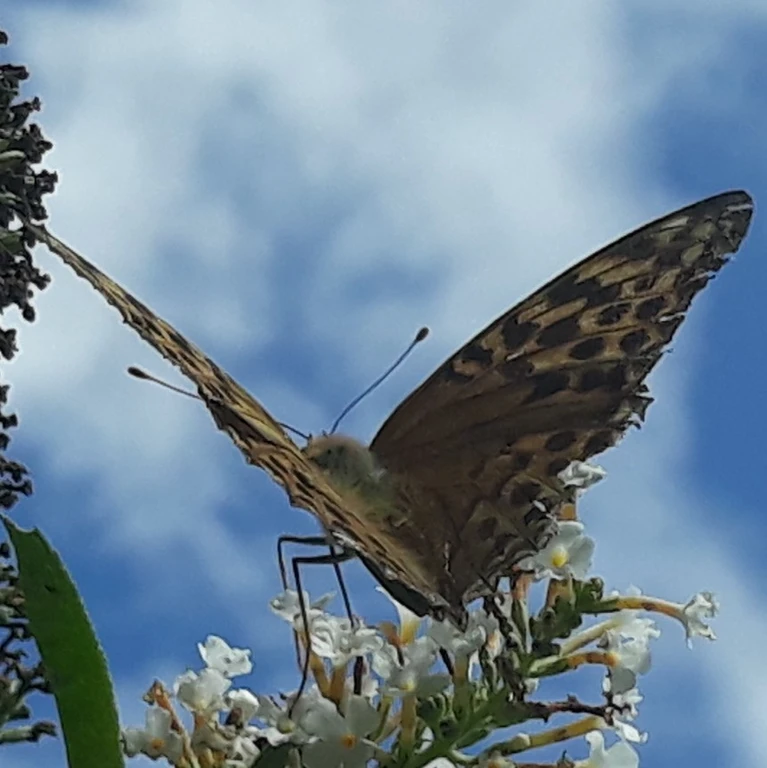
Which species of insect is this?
Argynnis paphia
